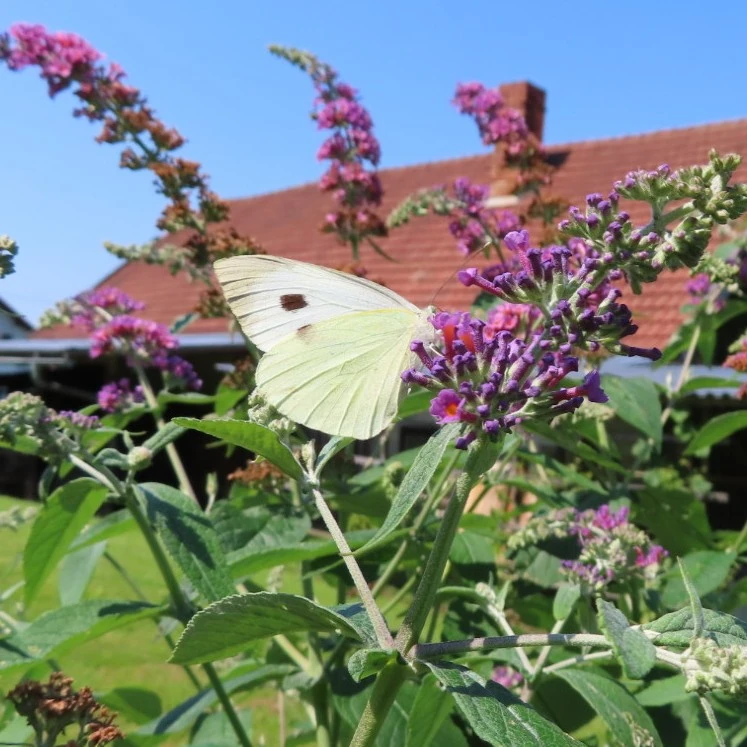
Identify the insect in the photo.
Pieris brassicae
